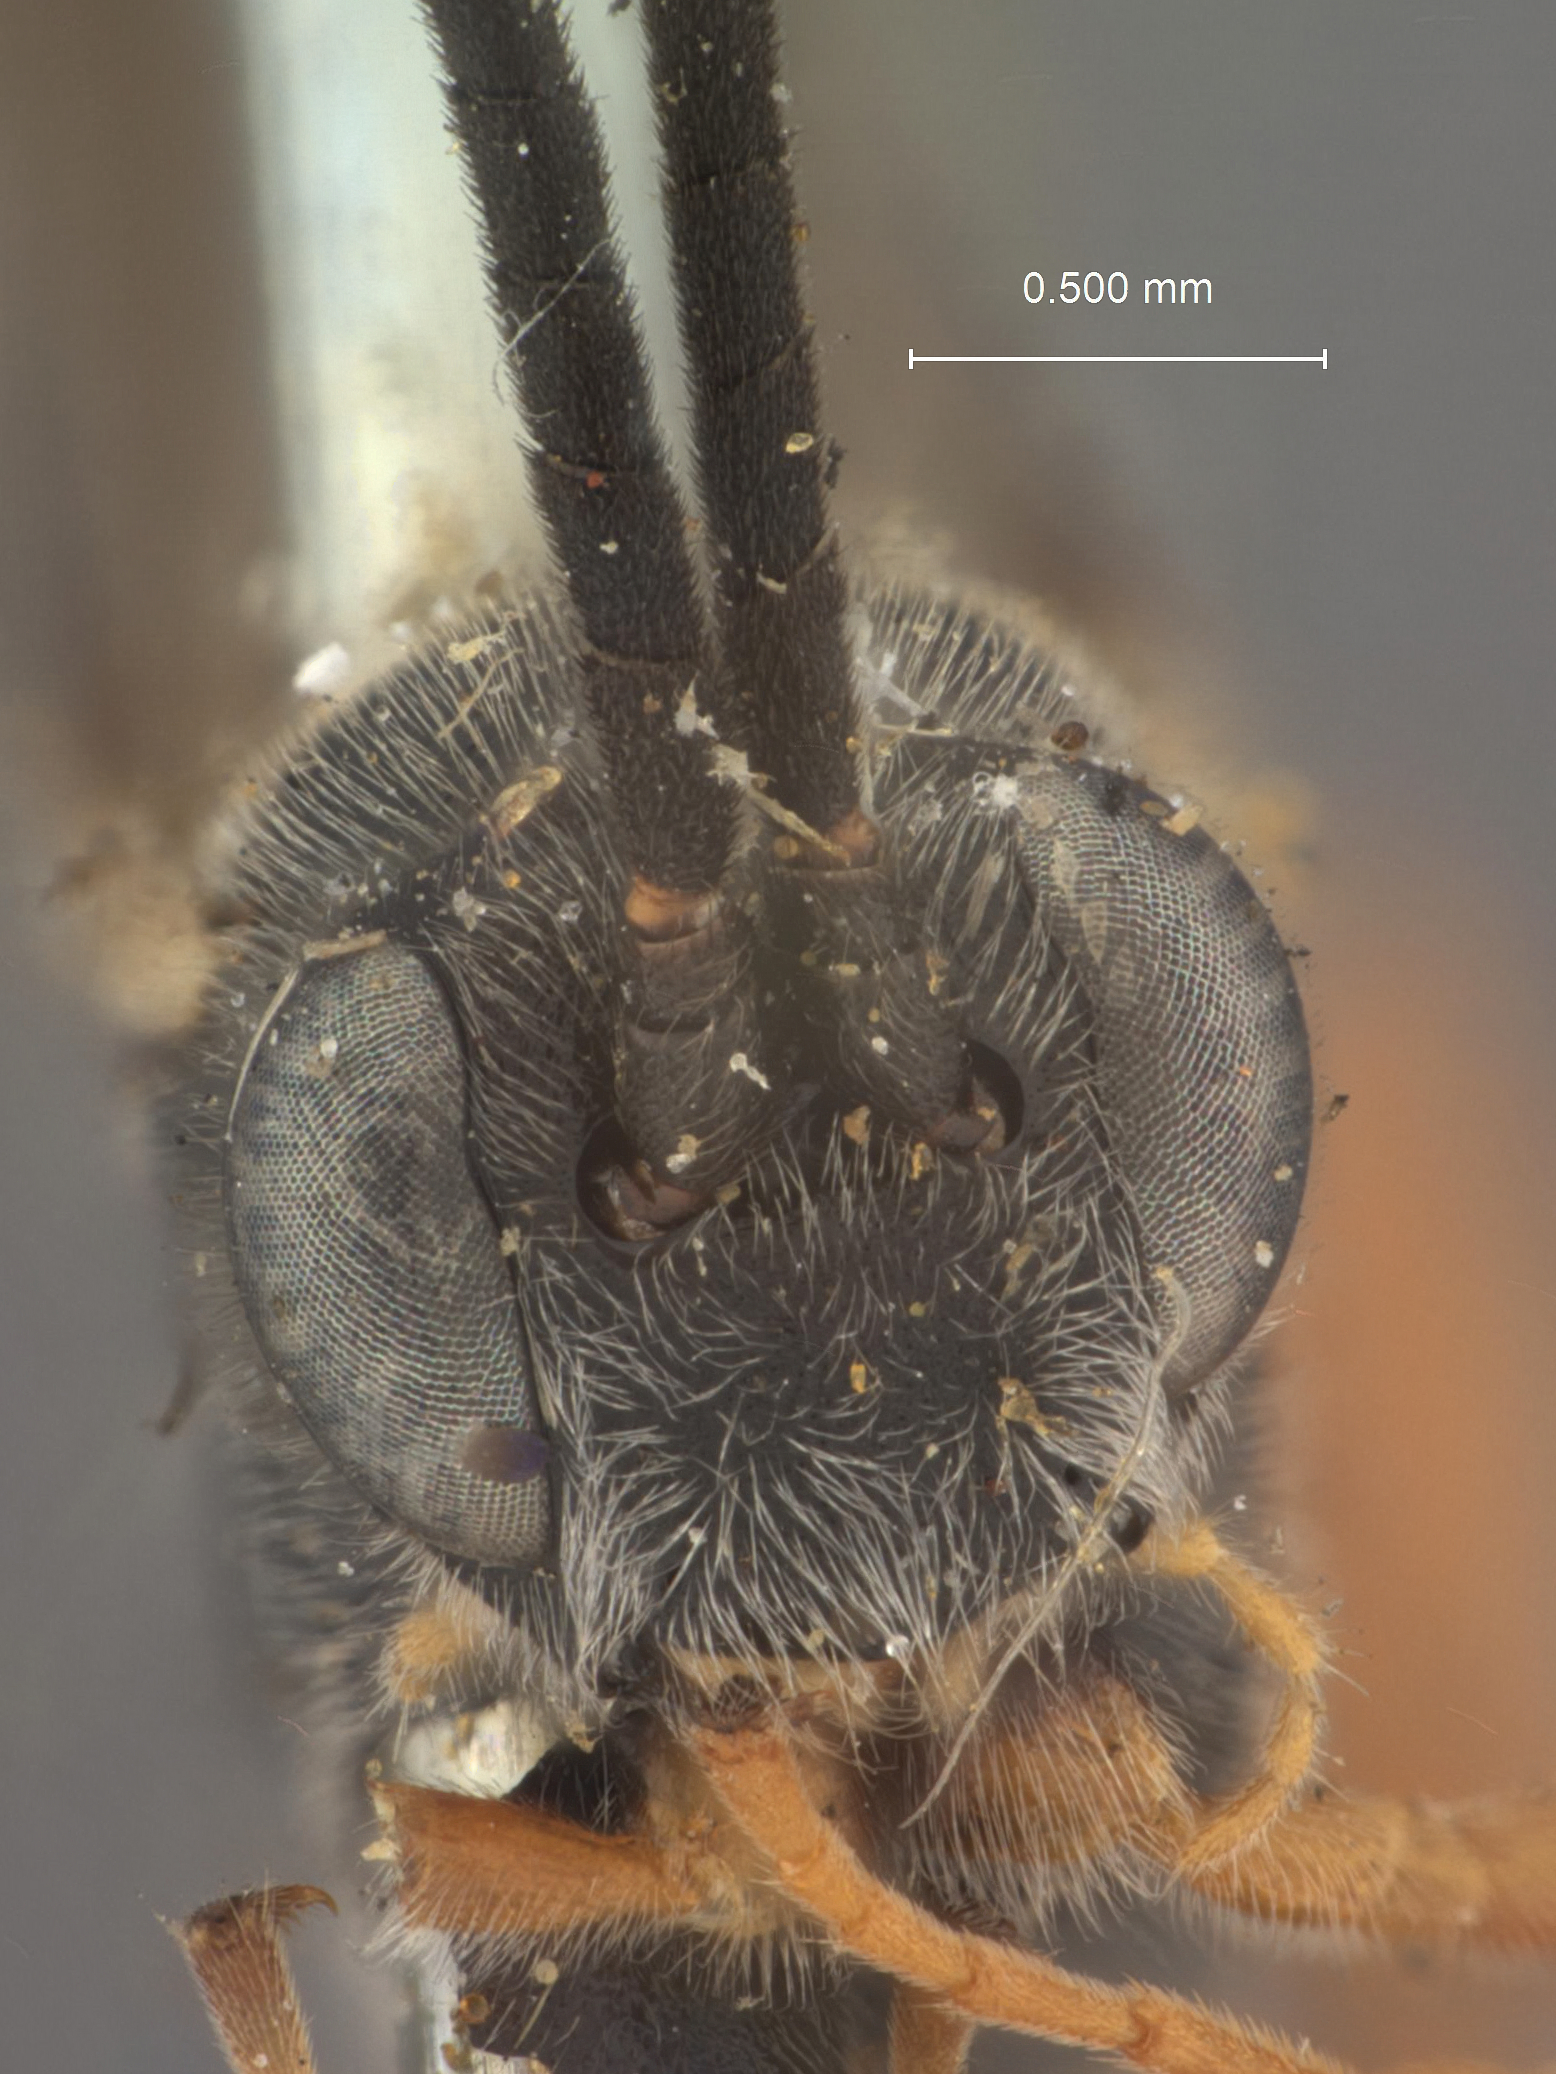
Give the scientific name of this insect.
Zachresta popoffensis
